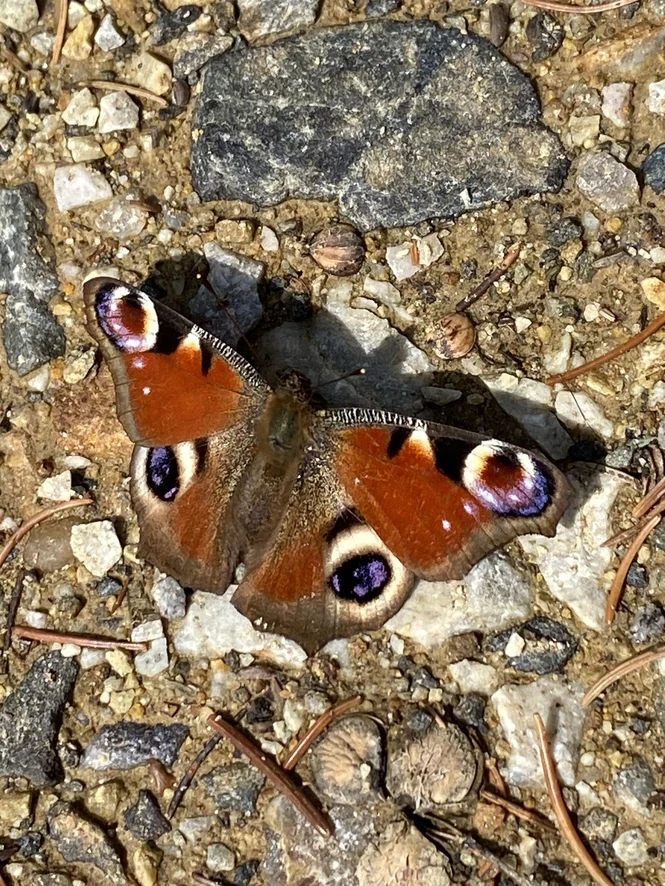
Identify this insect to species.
Aglais io
